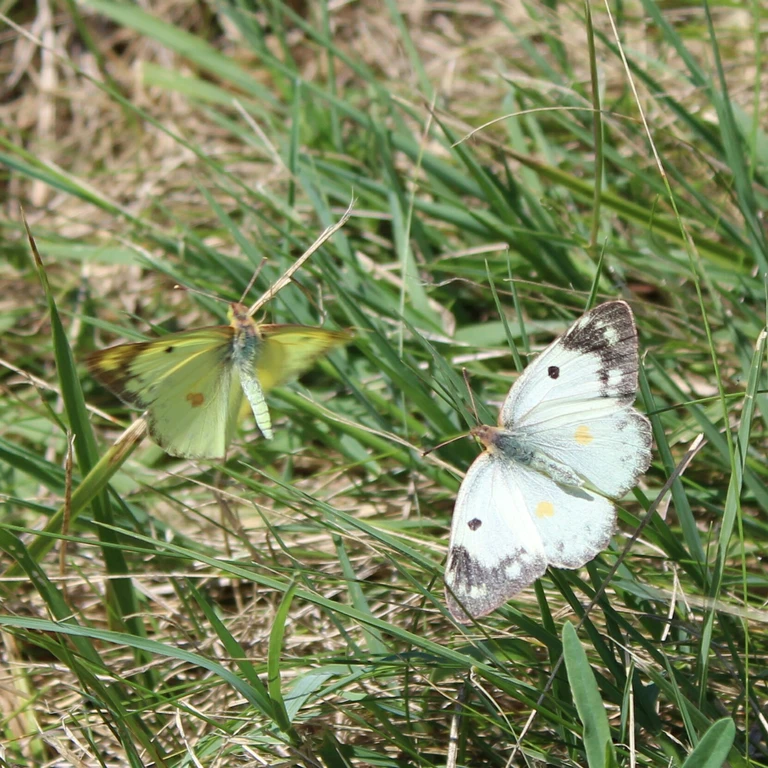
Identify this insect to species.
Colias hyale/alfacariensis
